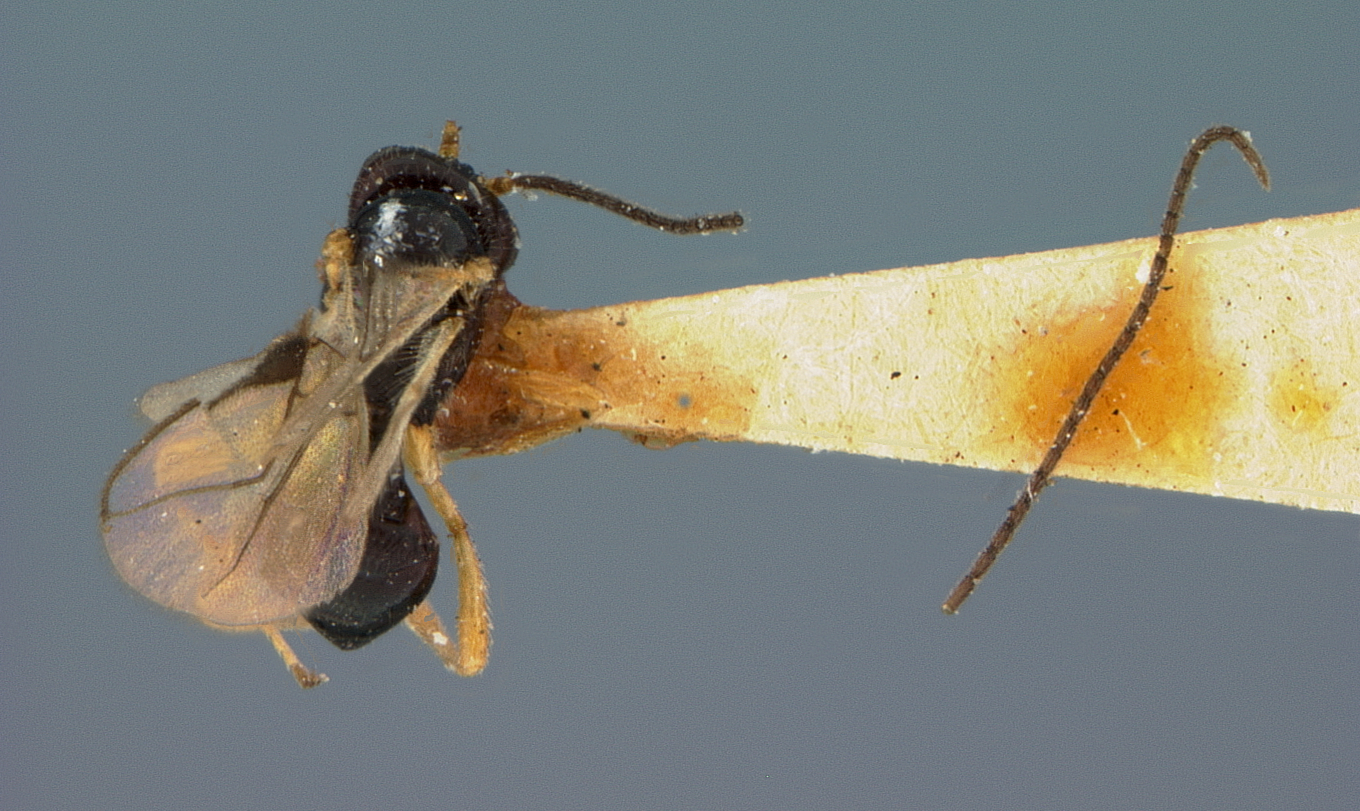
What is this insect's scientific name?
Opius americanus
